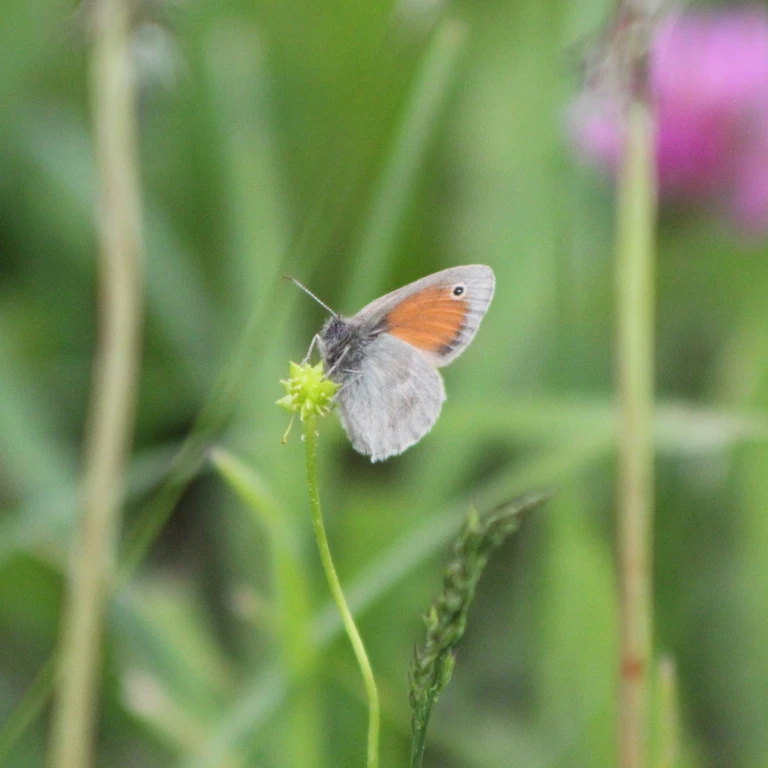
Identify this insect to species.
Coenonympha pamphilus
